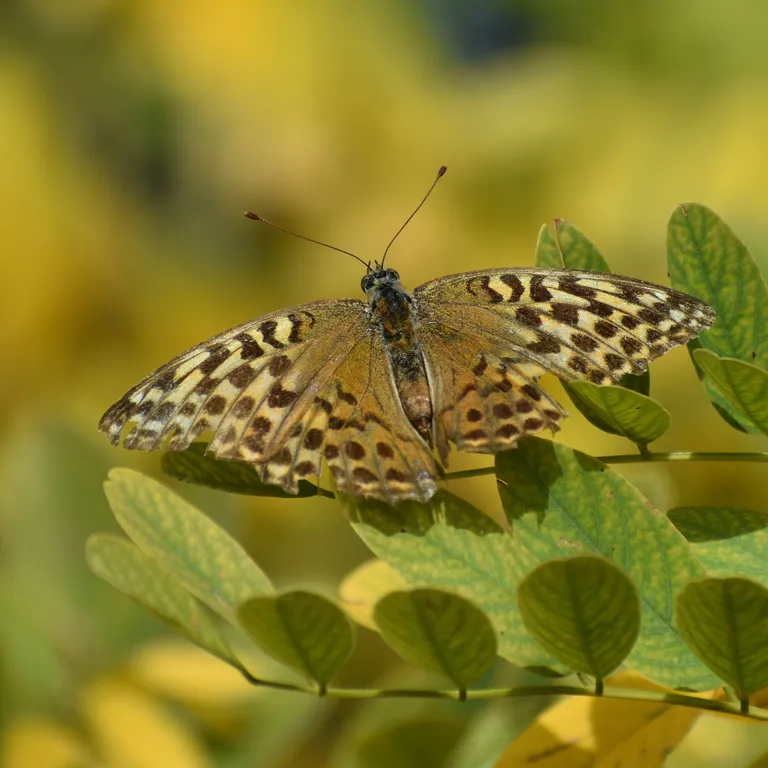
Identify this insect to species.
Argynnis paphia
